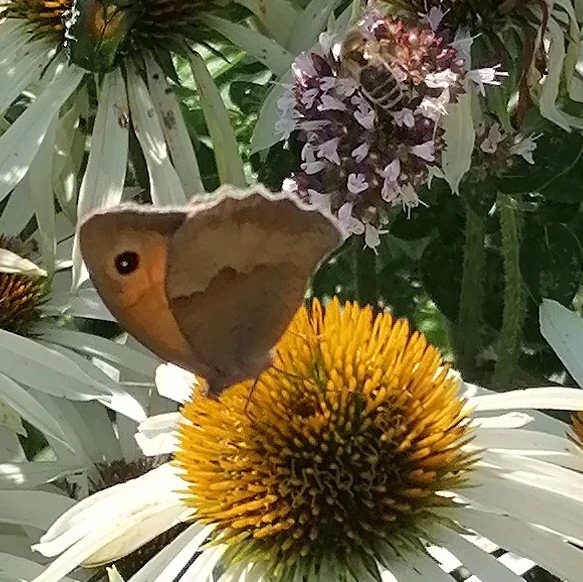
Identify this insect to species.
Maniola jurtina
